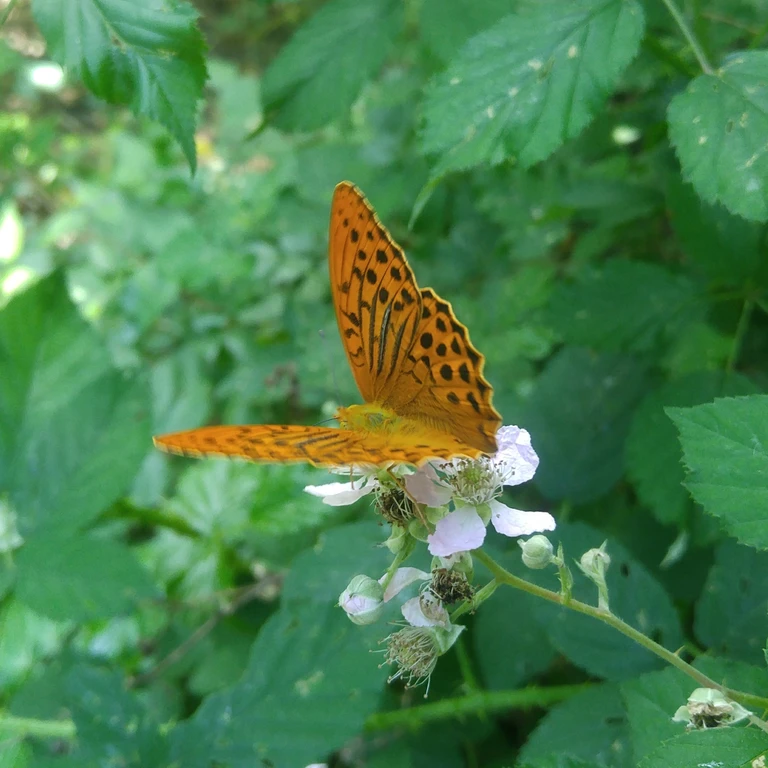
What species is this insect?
Argynnis paphia
